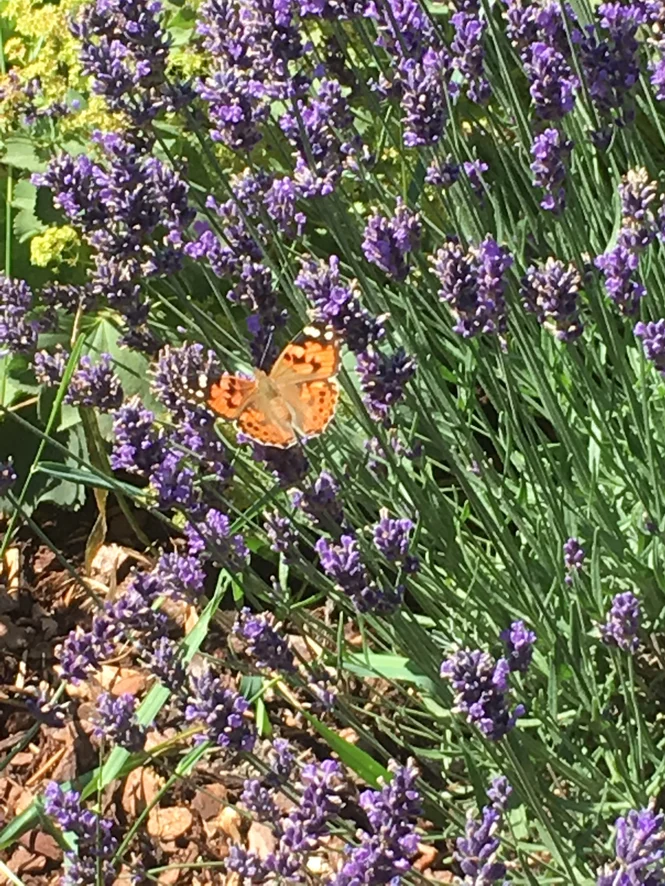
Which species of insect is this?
Vanessa cardui
